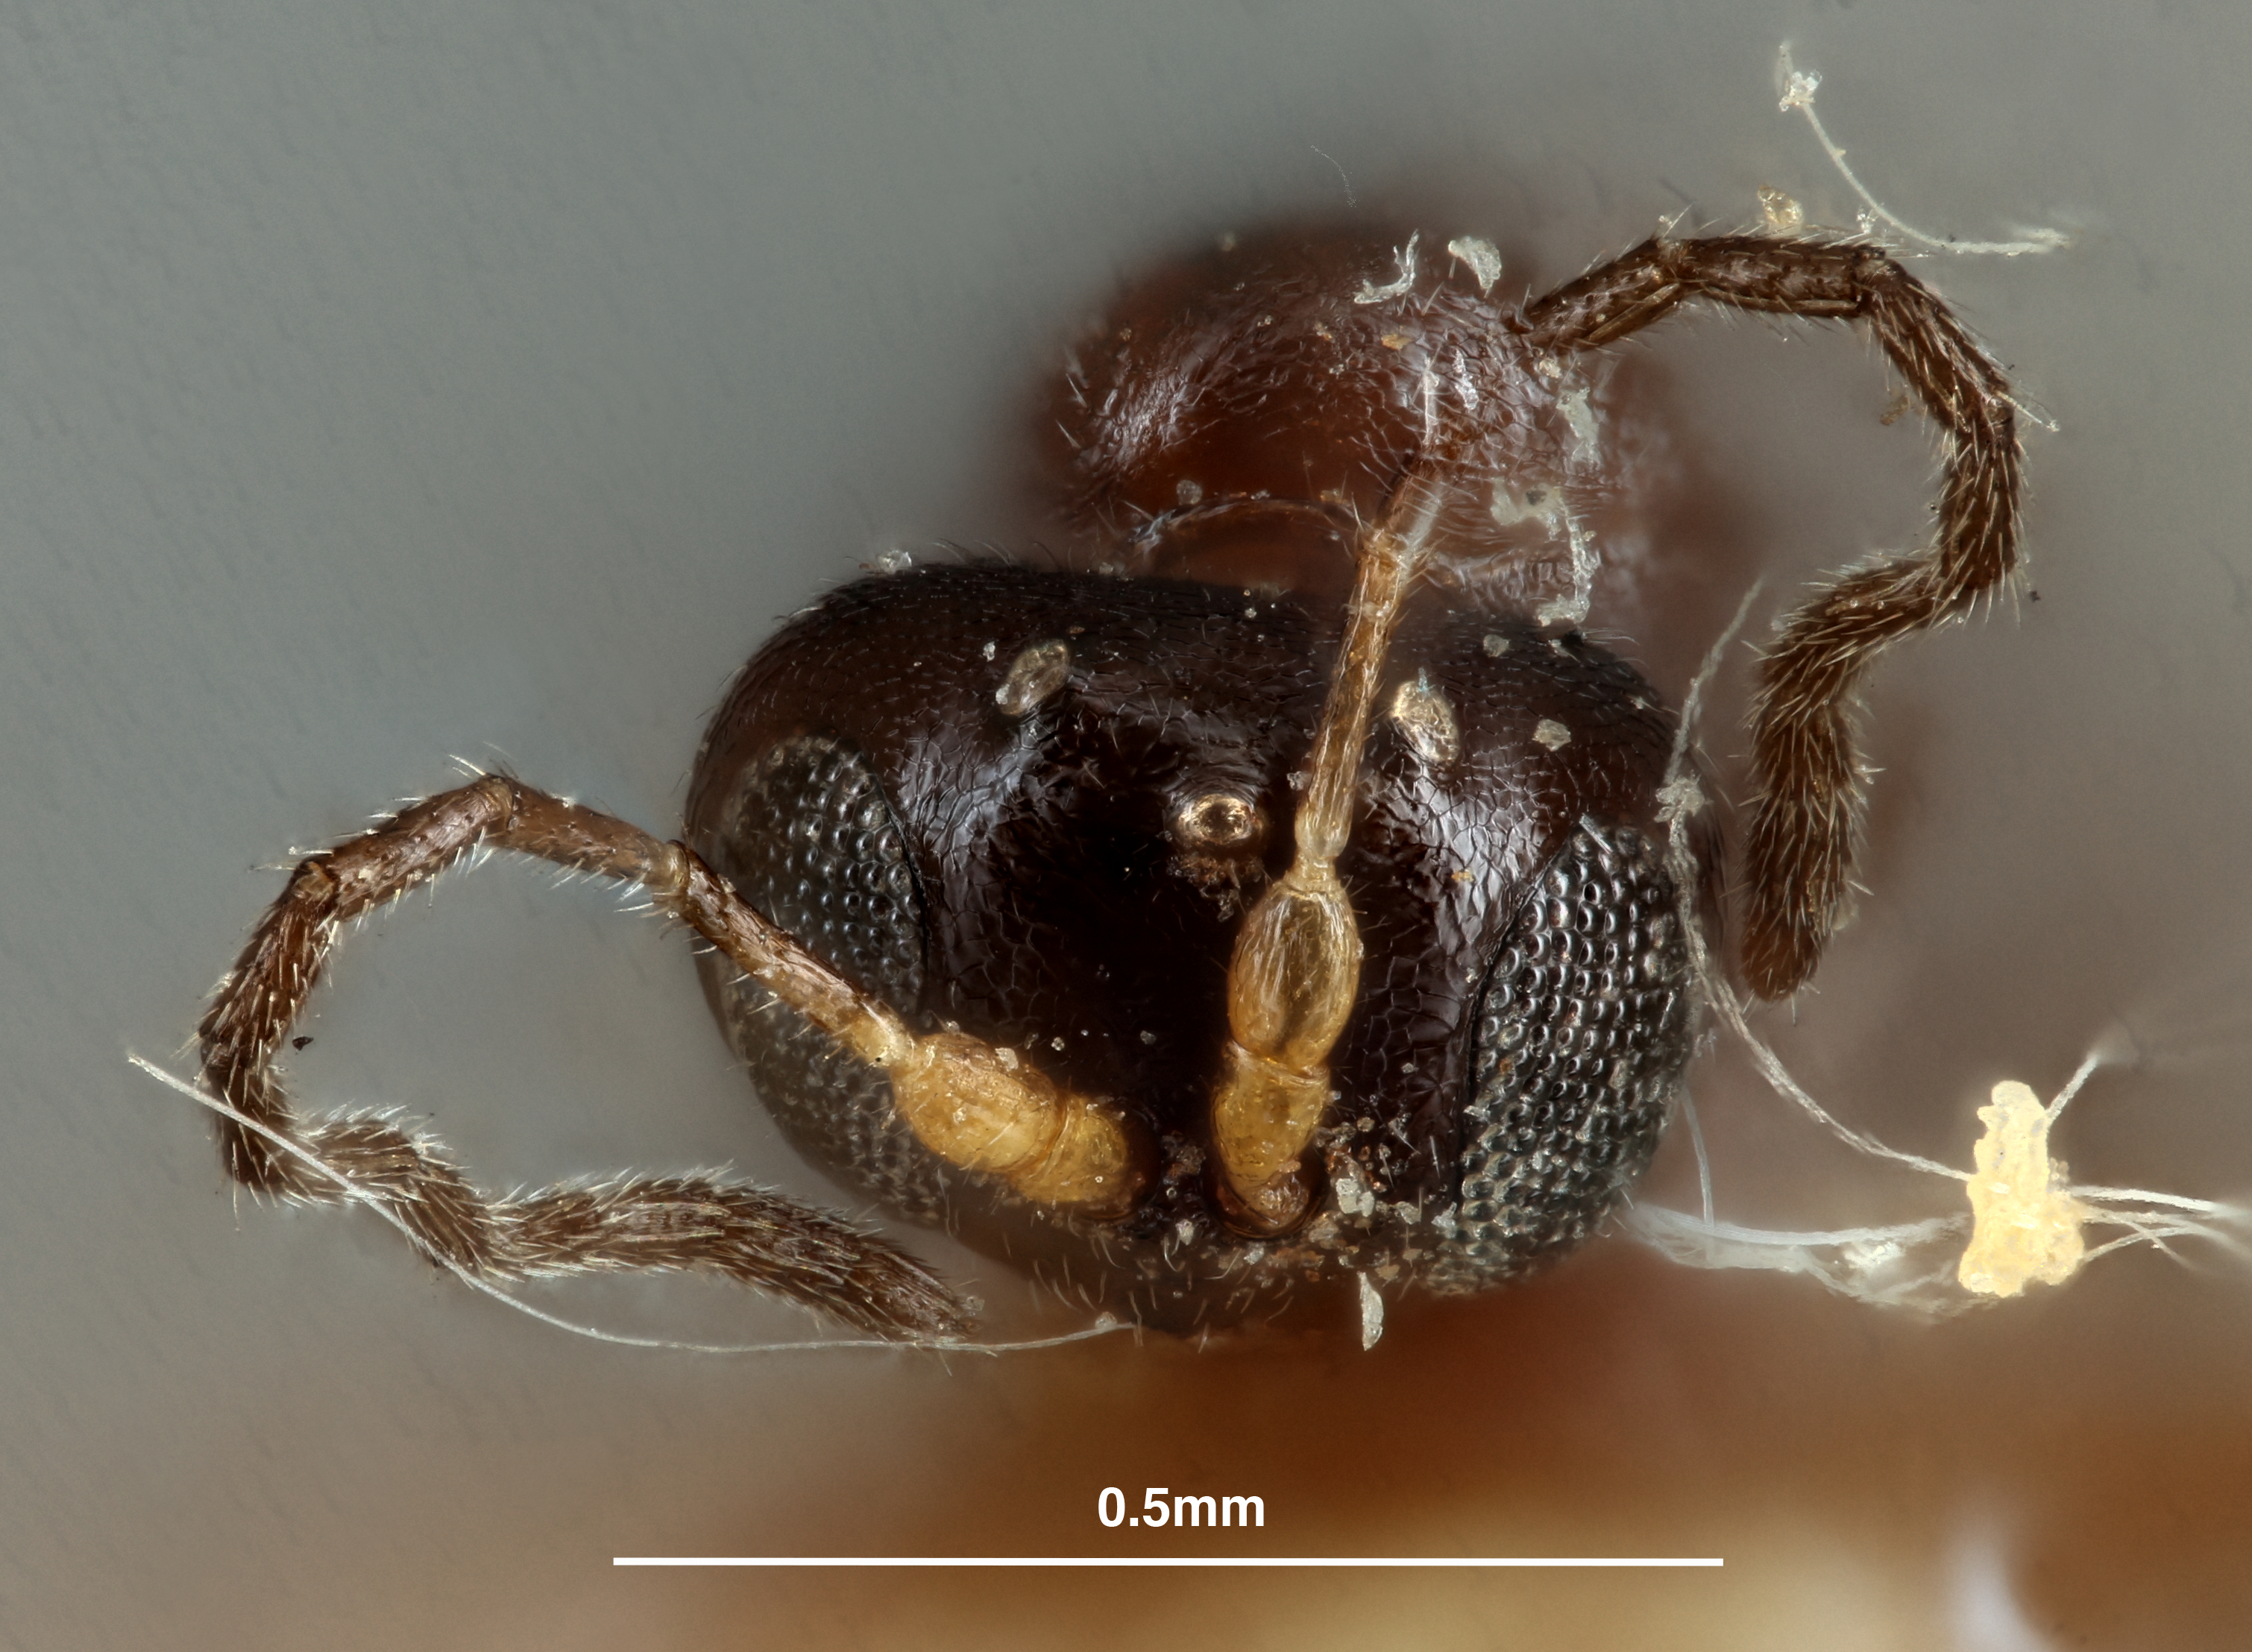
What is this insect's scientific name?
Neuroterus virgens
